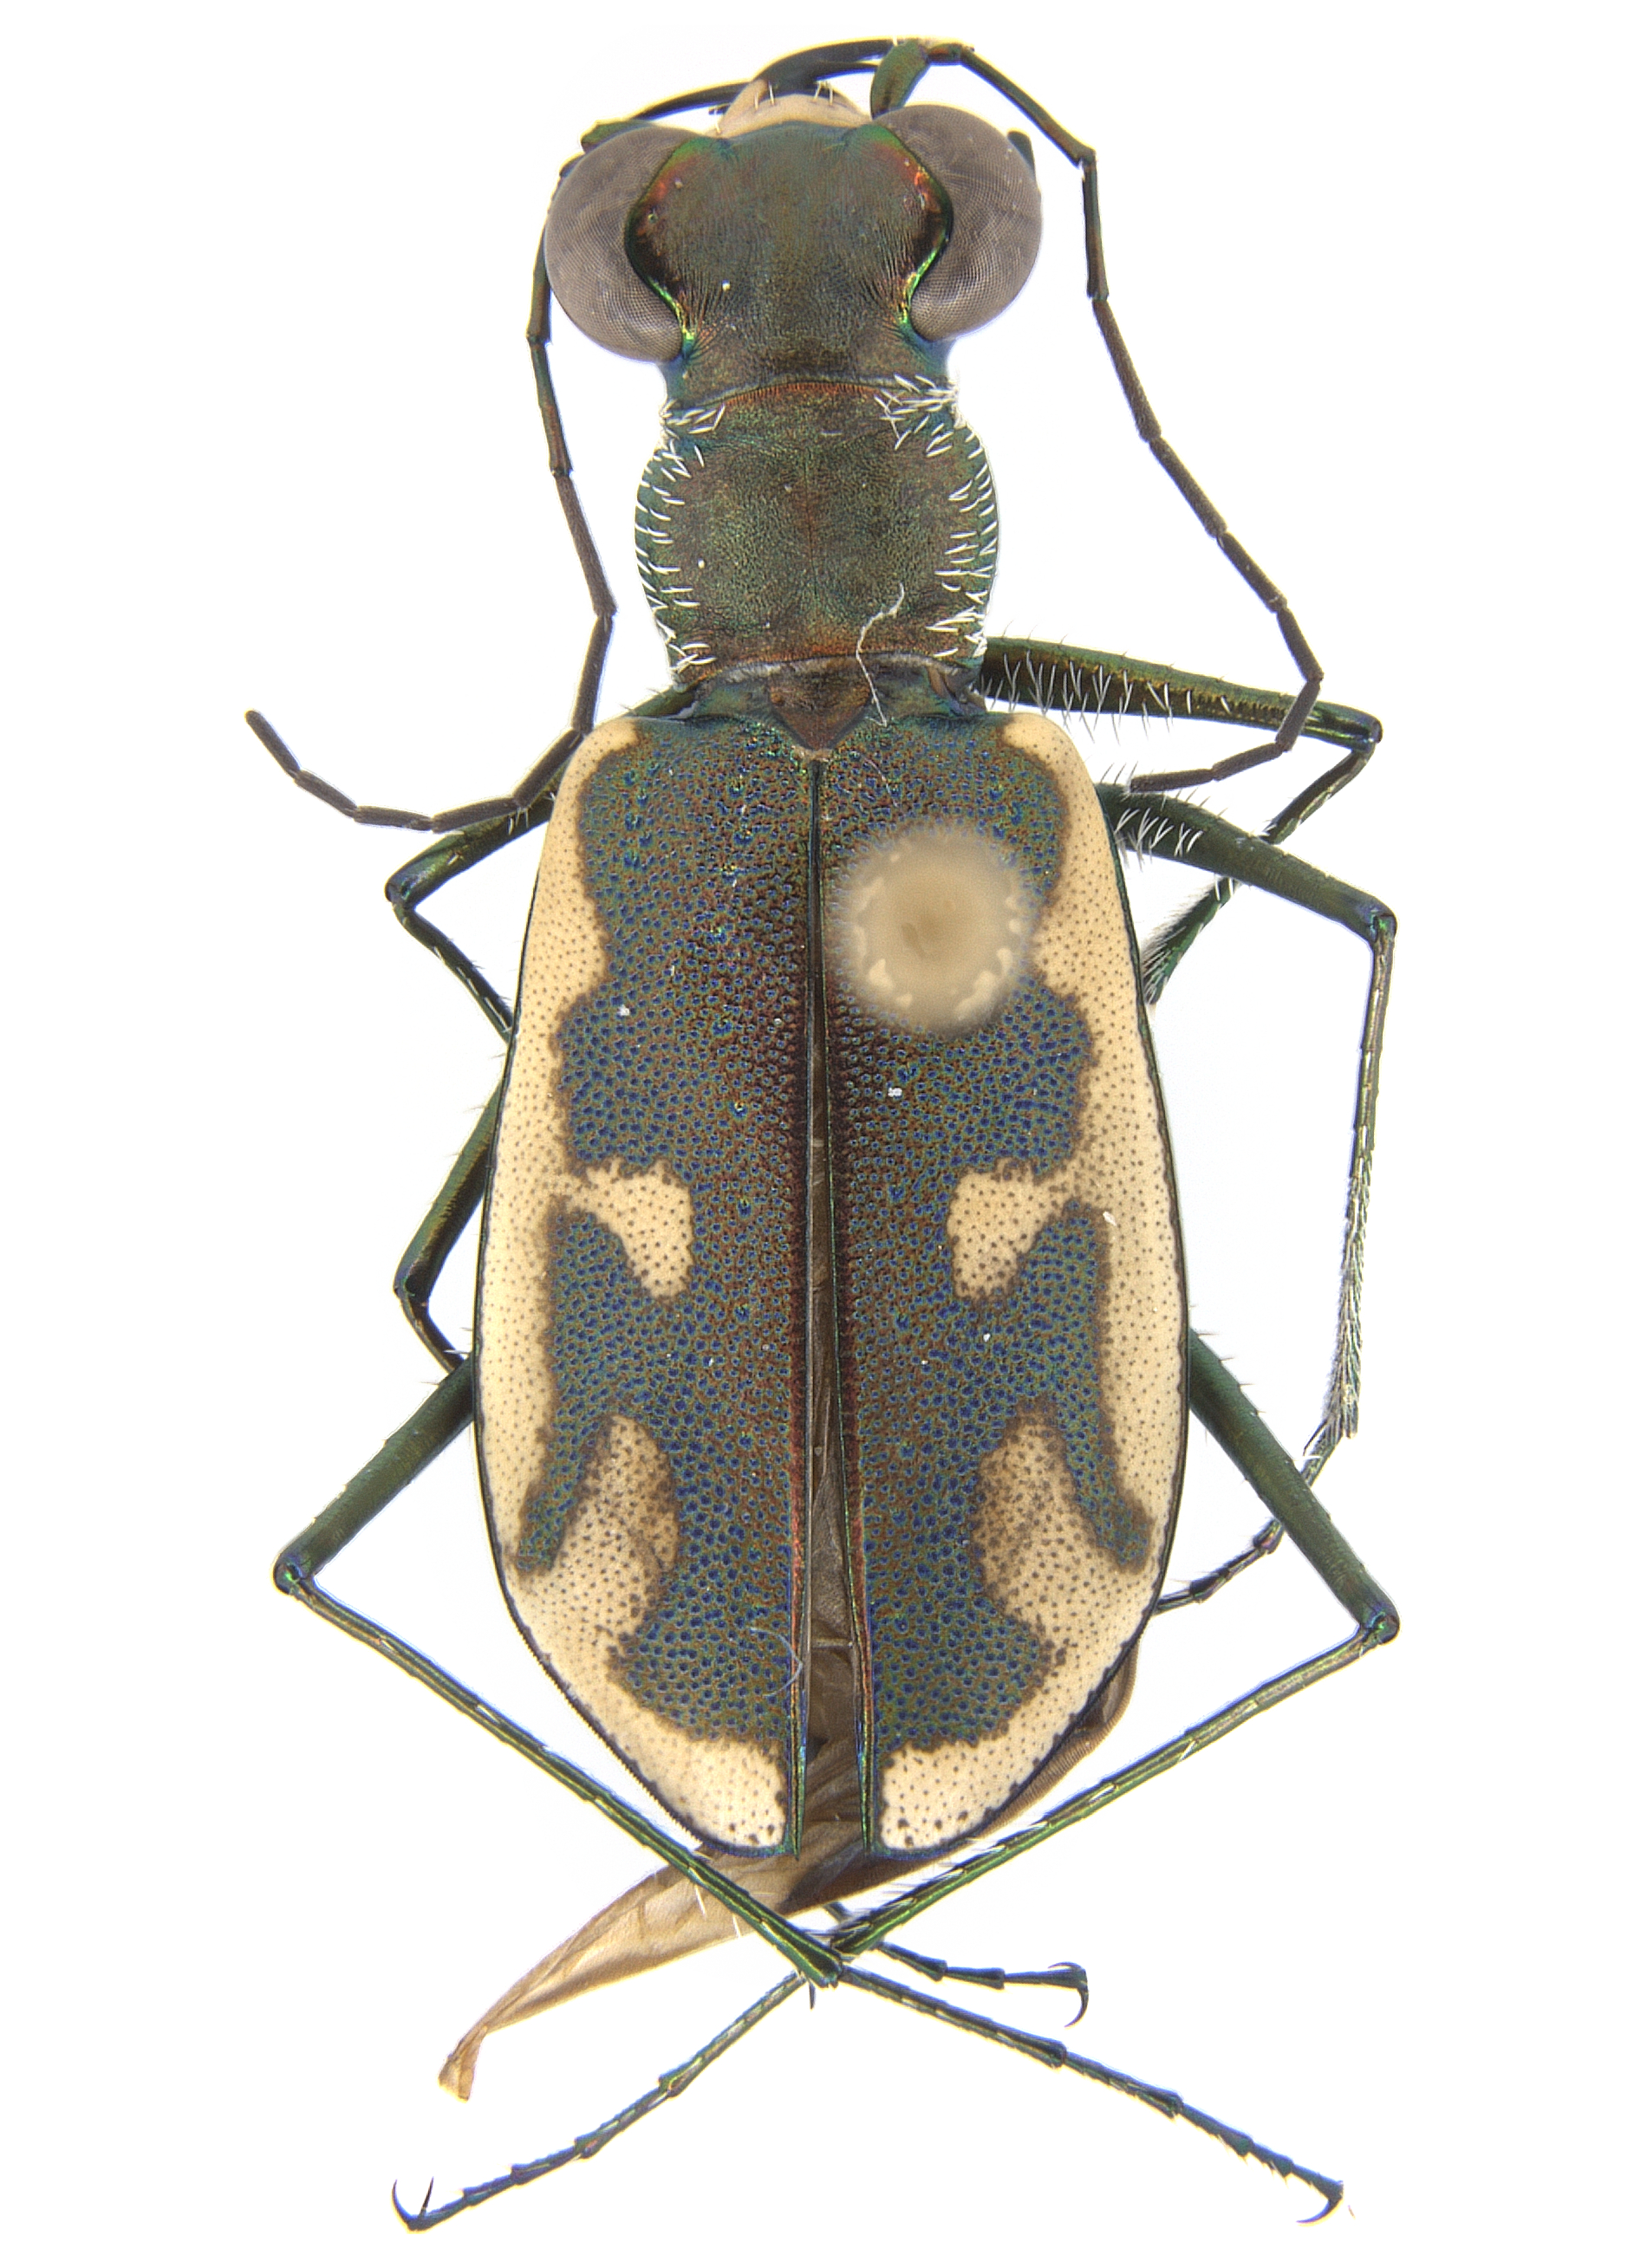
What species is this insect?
Habroscelimorpha boops
